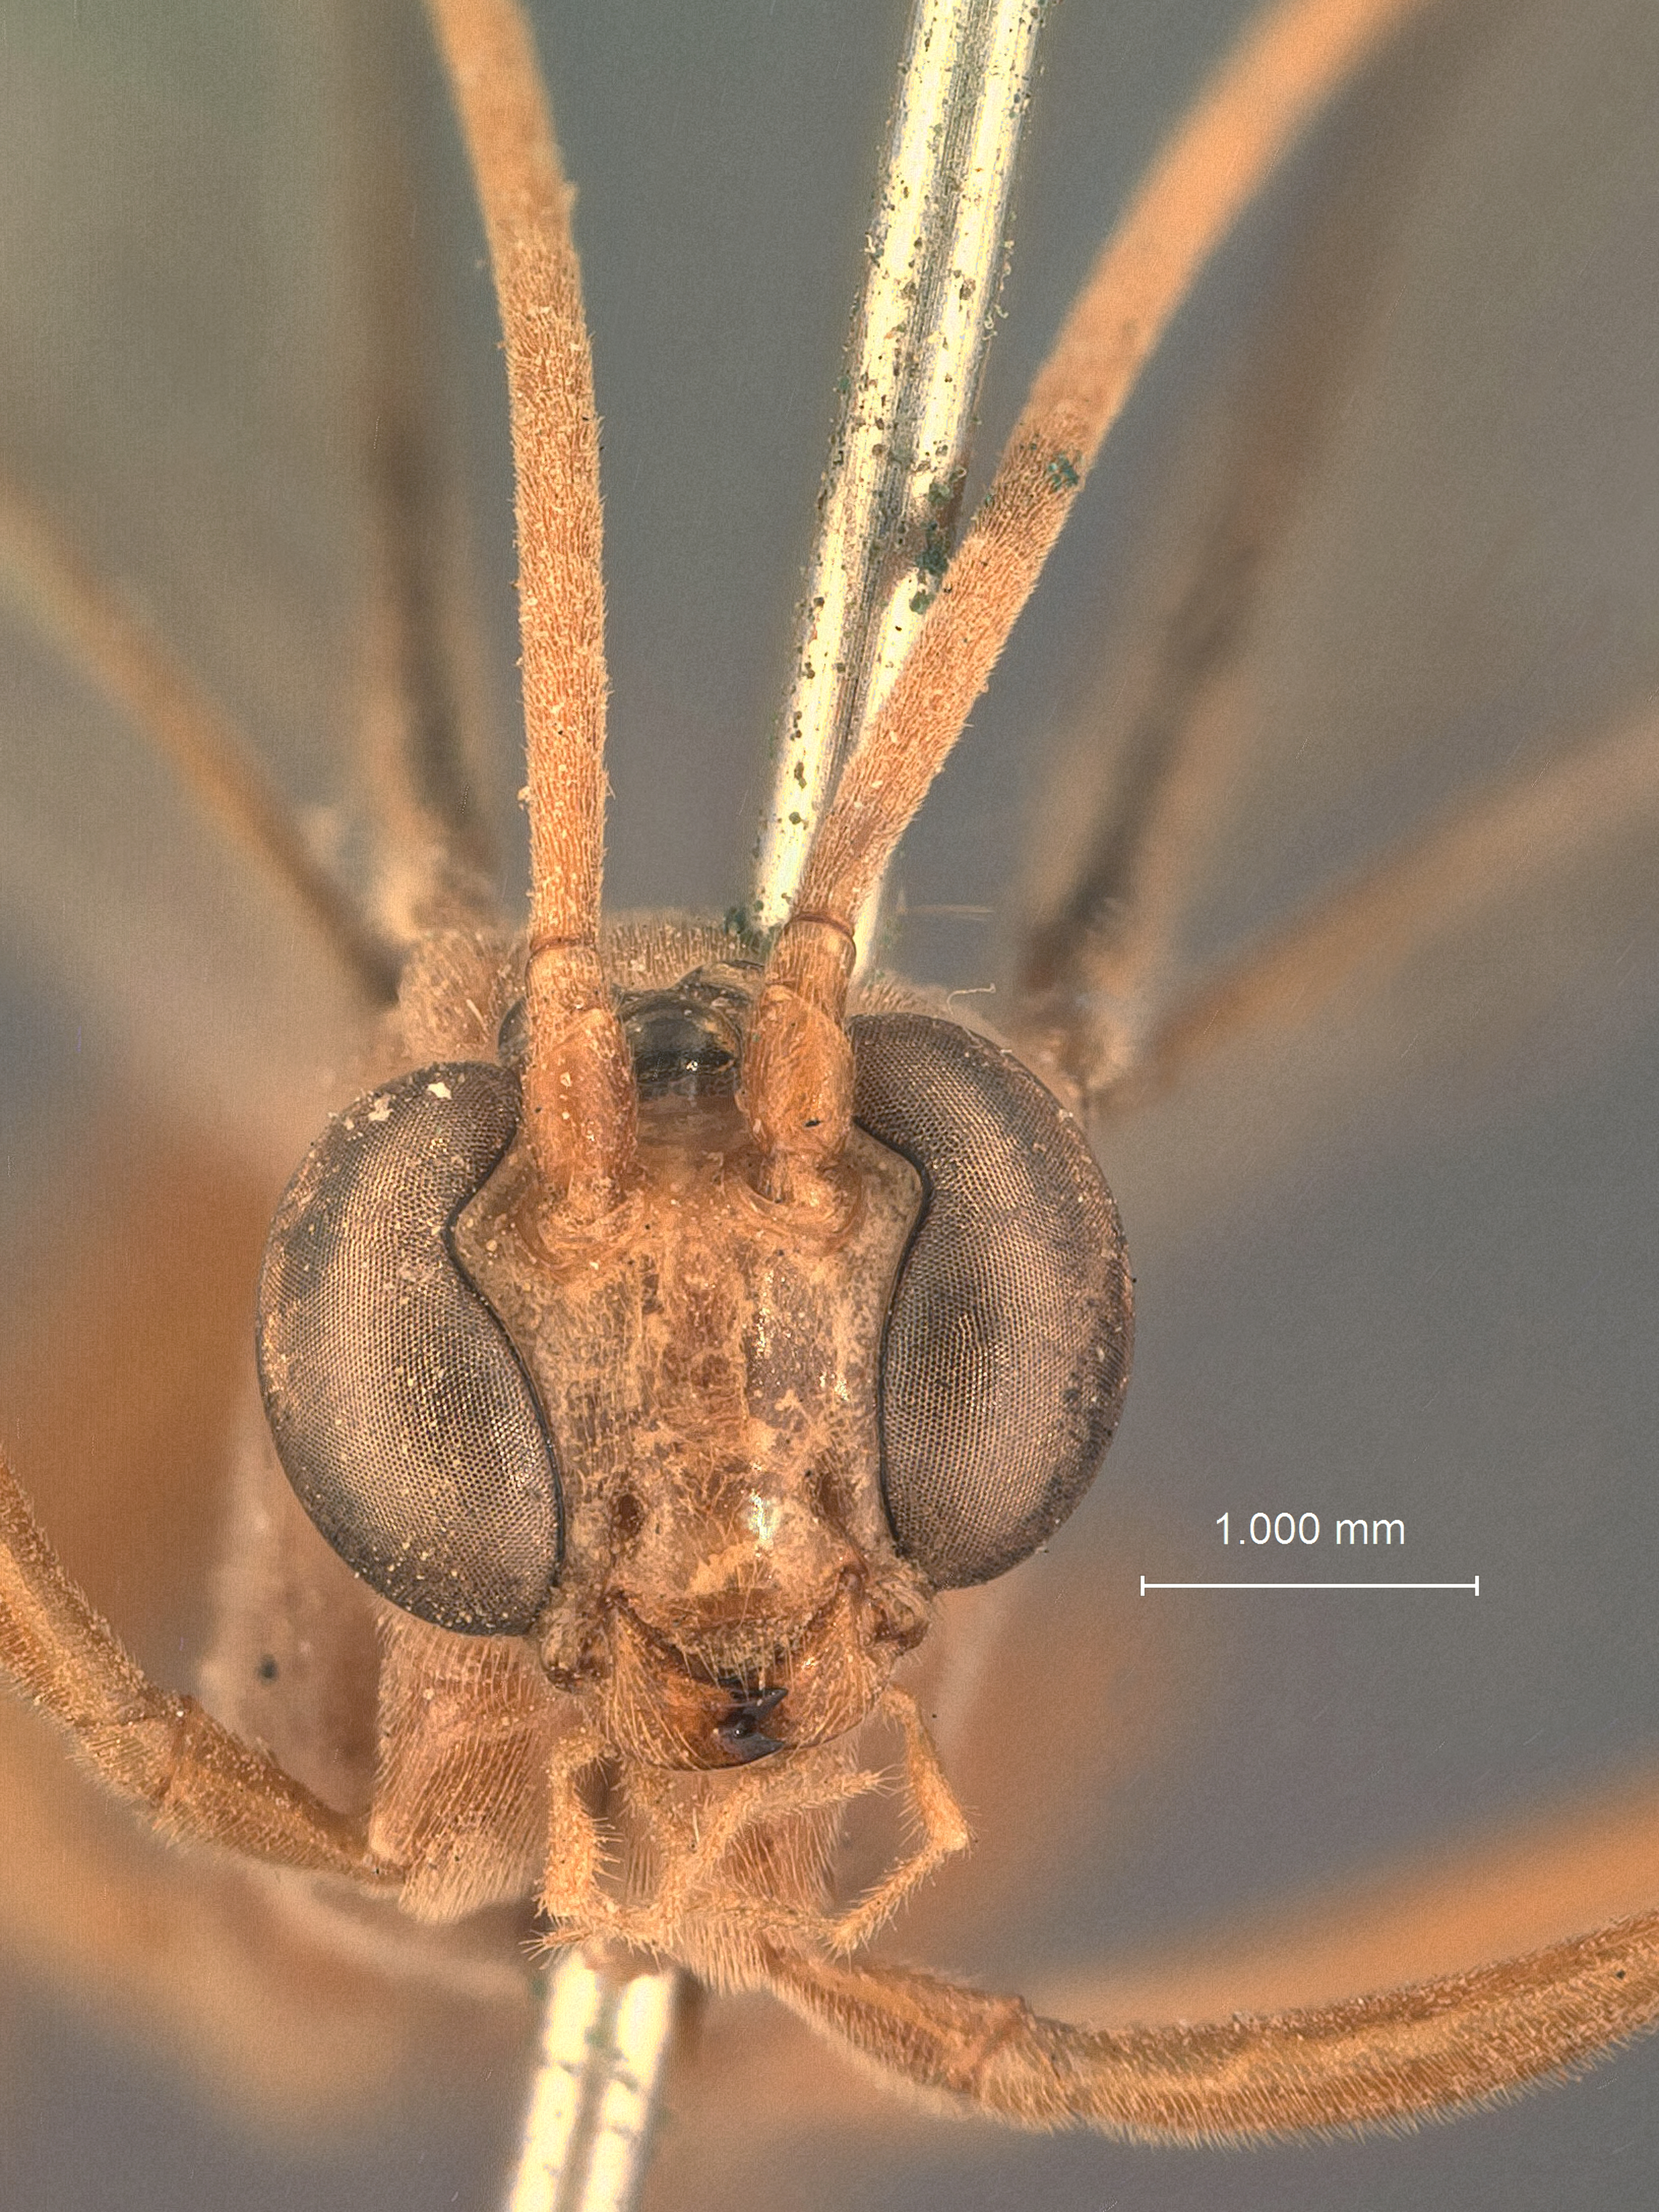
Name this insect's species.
Enicospilus flavoplagiatus
